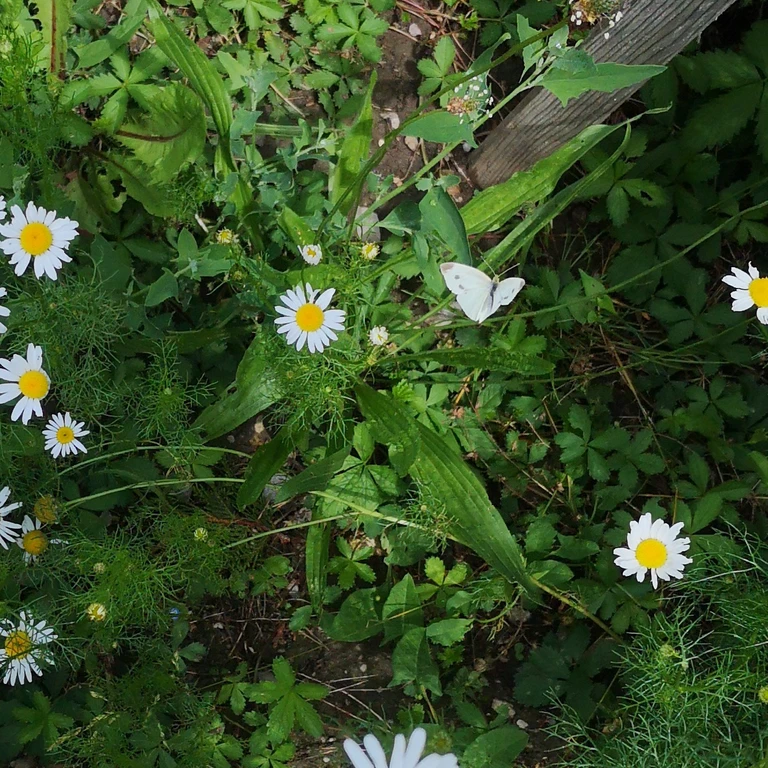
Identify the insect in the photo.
Pieris rapae
